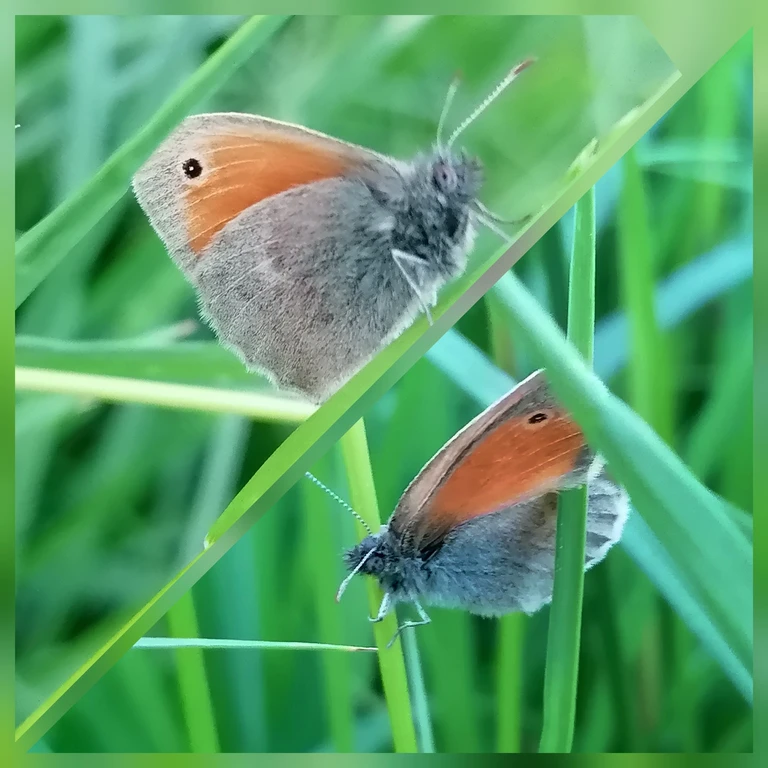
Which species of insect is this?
Coenonympha pamphilus
